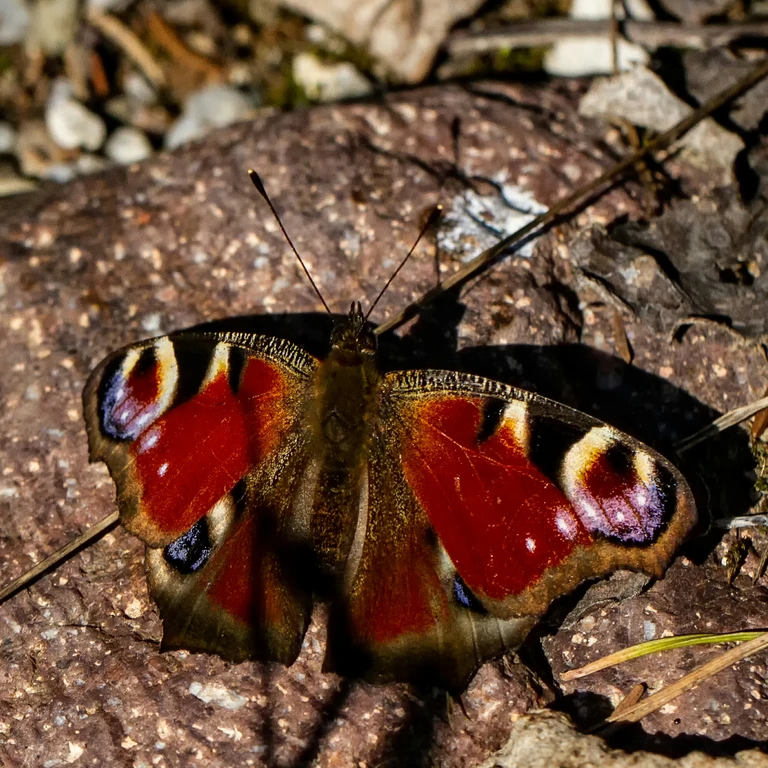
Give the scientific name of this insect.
Aglais io
